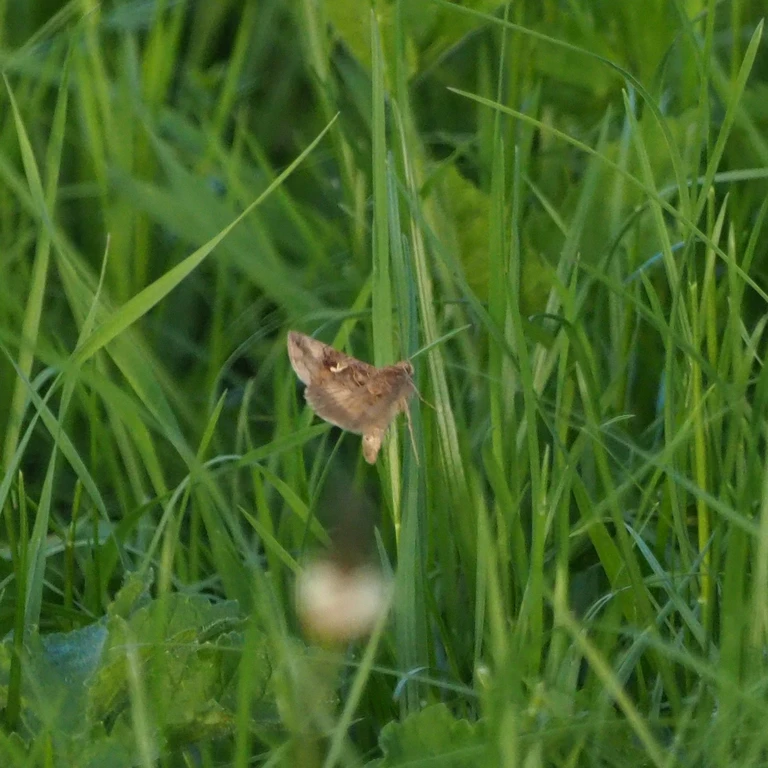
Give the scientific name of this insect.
Autographa gamma
